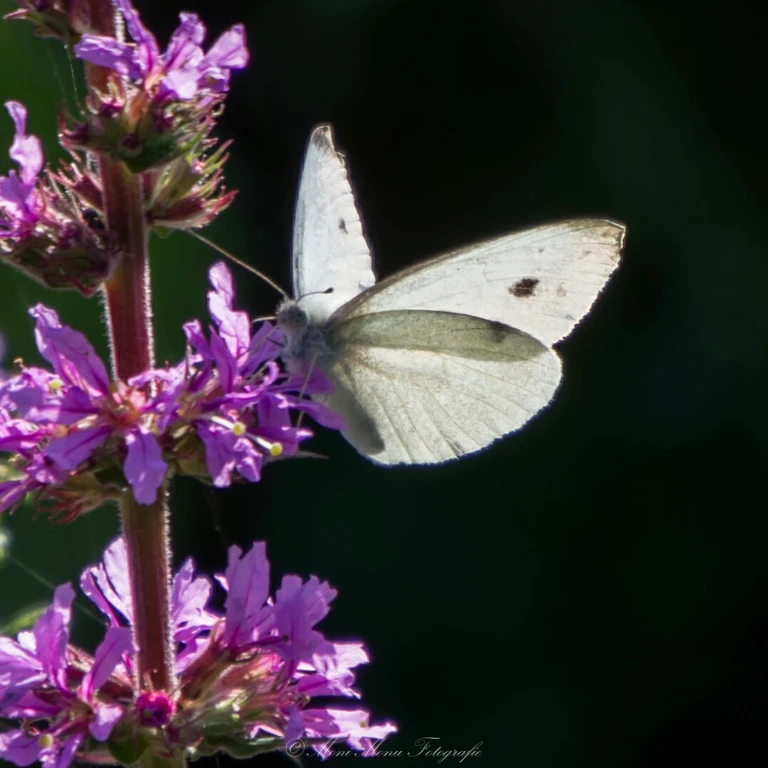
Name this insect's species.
Pieris rapae
